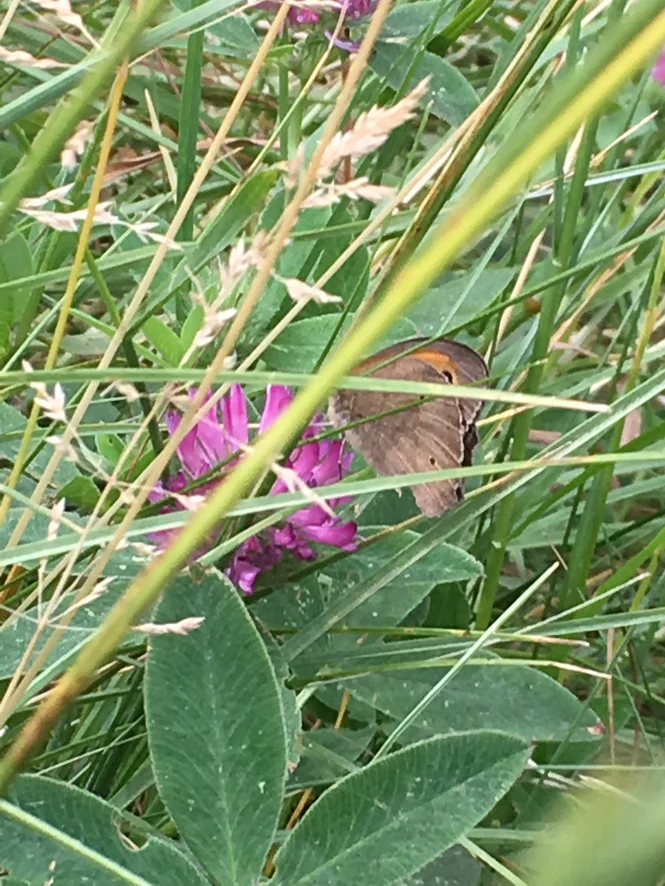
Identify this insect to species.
Maniola jurtina
